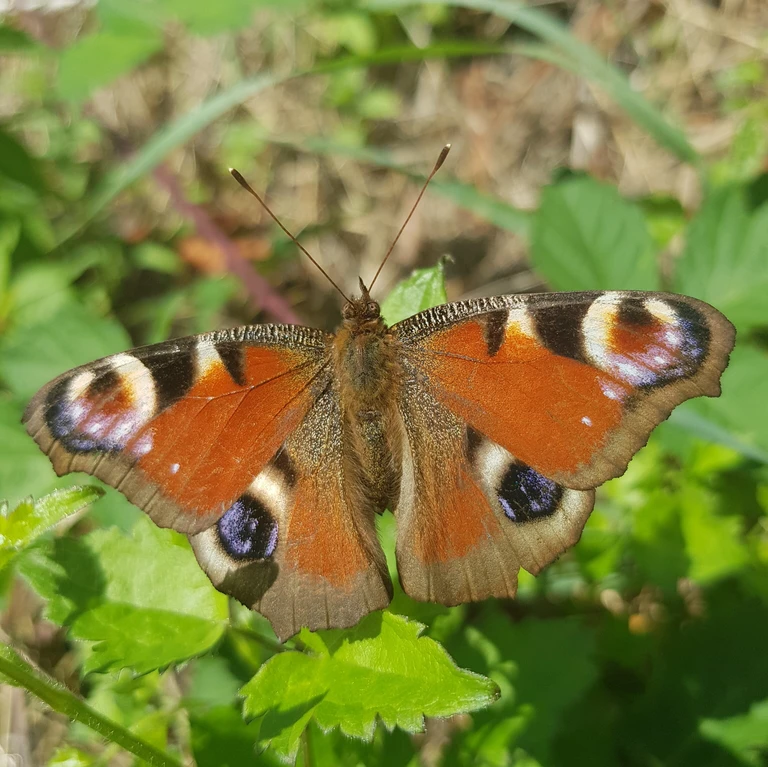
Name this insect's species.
Aglais io
